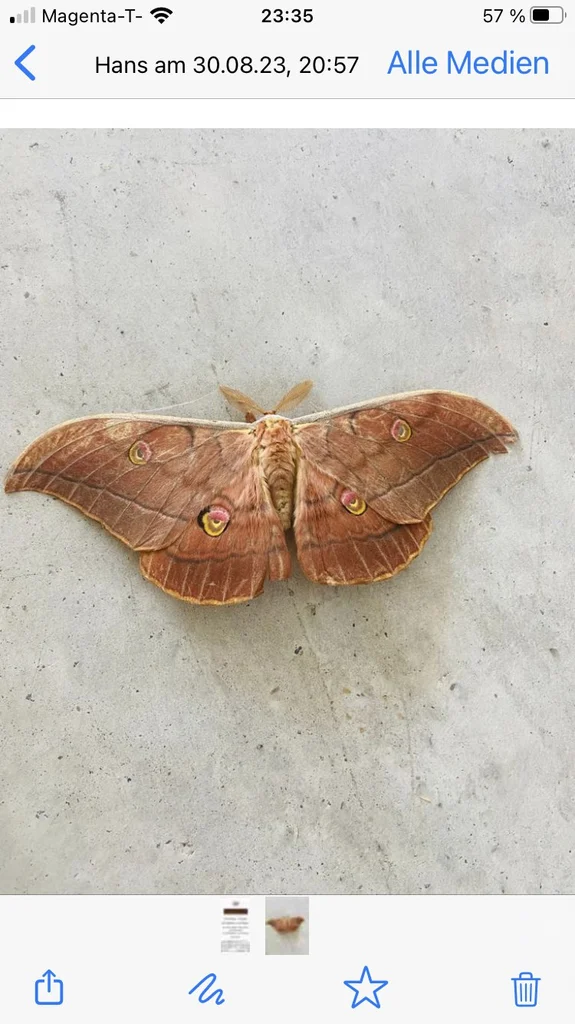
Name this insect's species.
Antheraea yamamai
